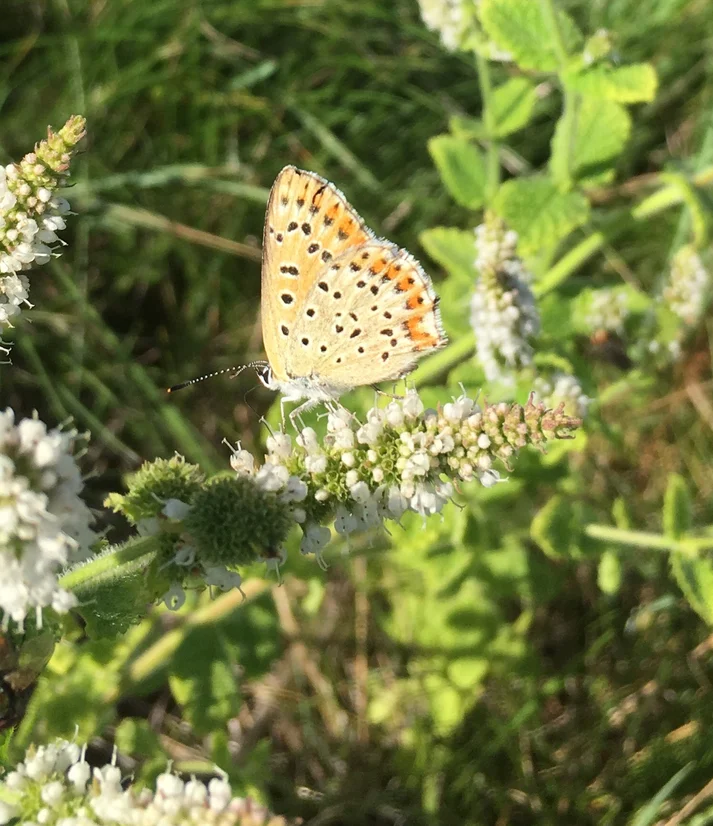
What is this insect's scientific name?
Lycaena tityrus (also Loweia tityrus)
